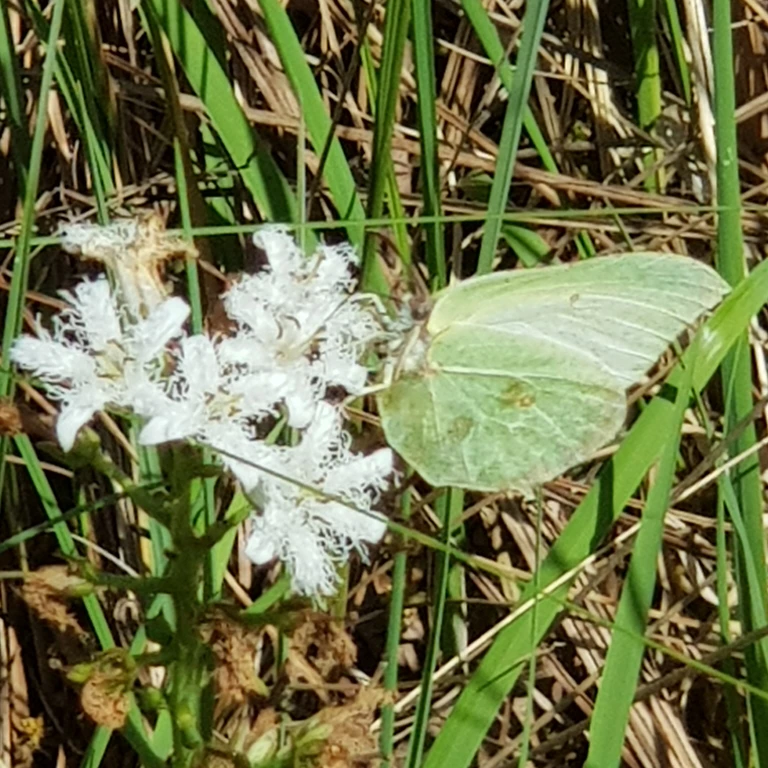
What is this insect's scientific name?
Gonepteryx rhamni
